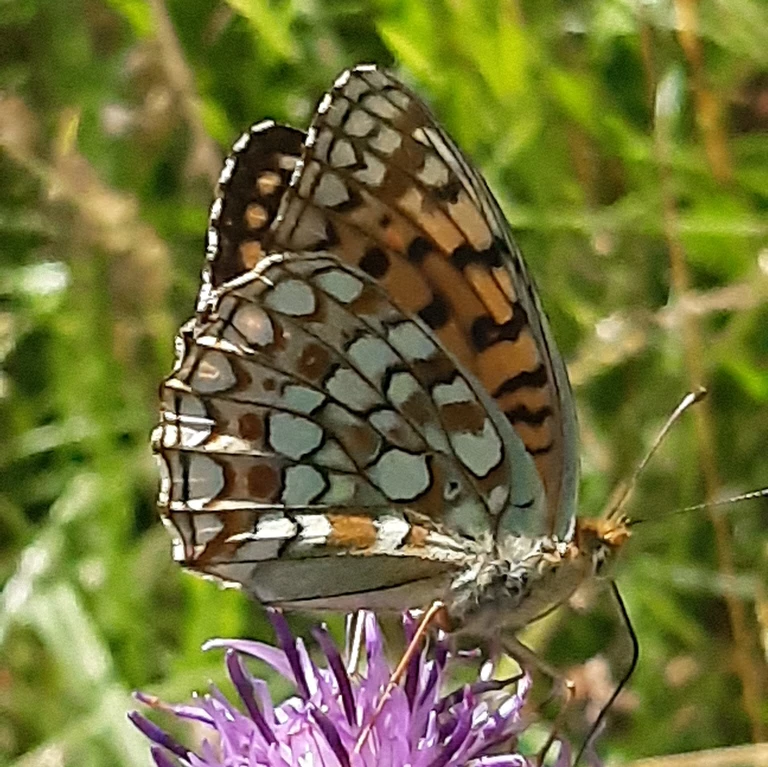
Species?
Fabriciana niobe
